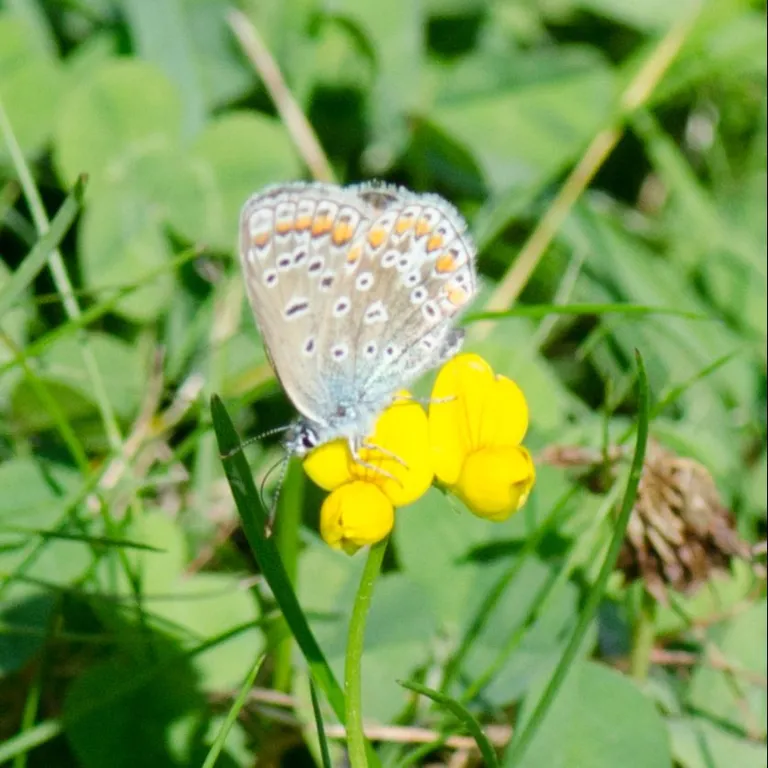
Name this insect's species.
Polyommatus icarus
